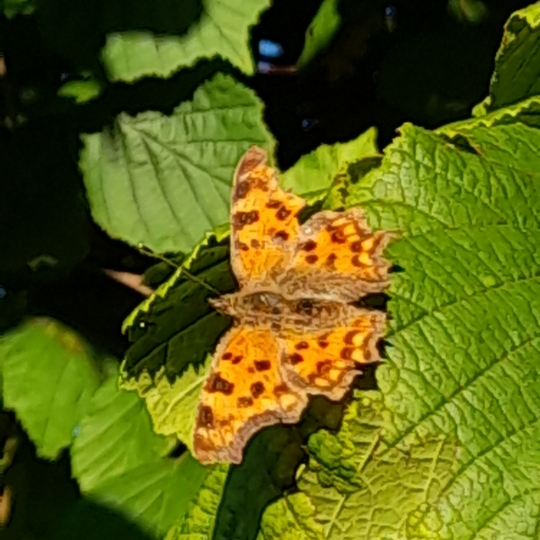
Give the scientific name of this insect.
Polygonia c-album
